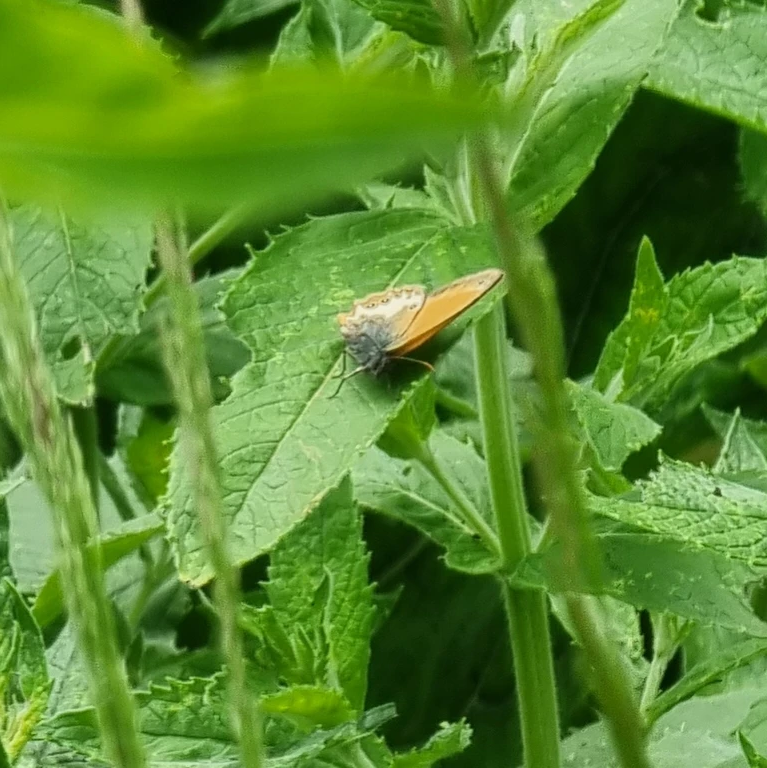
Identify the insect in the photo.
Coenonympha arcania
